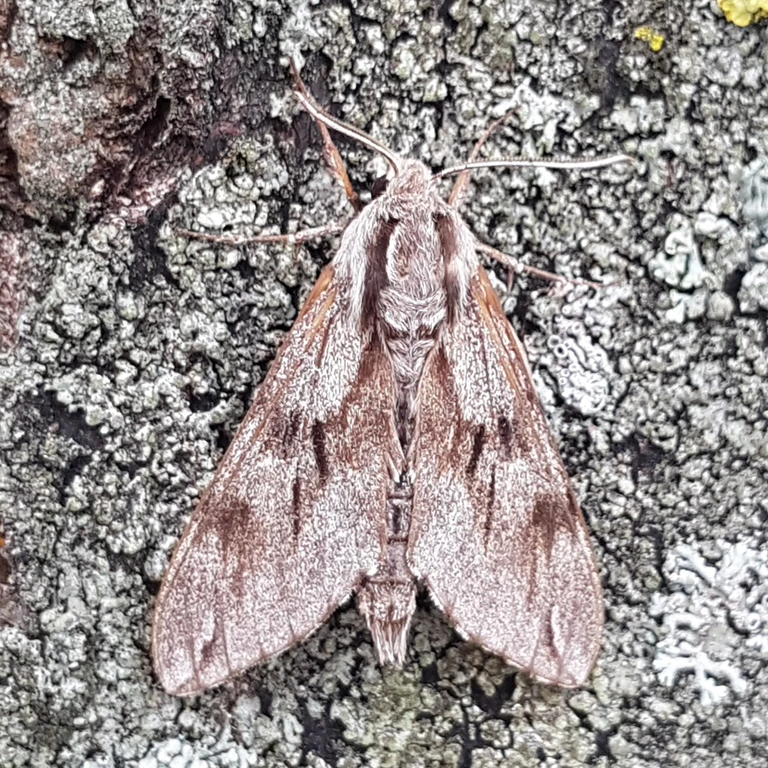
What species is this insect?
Sphinx pinastri
